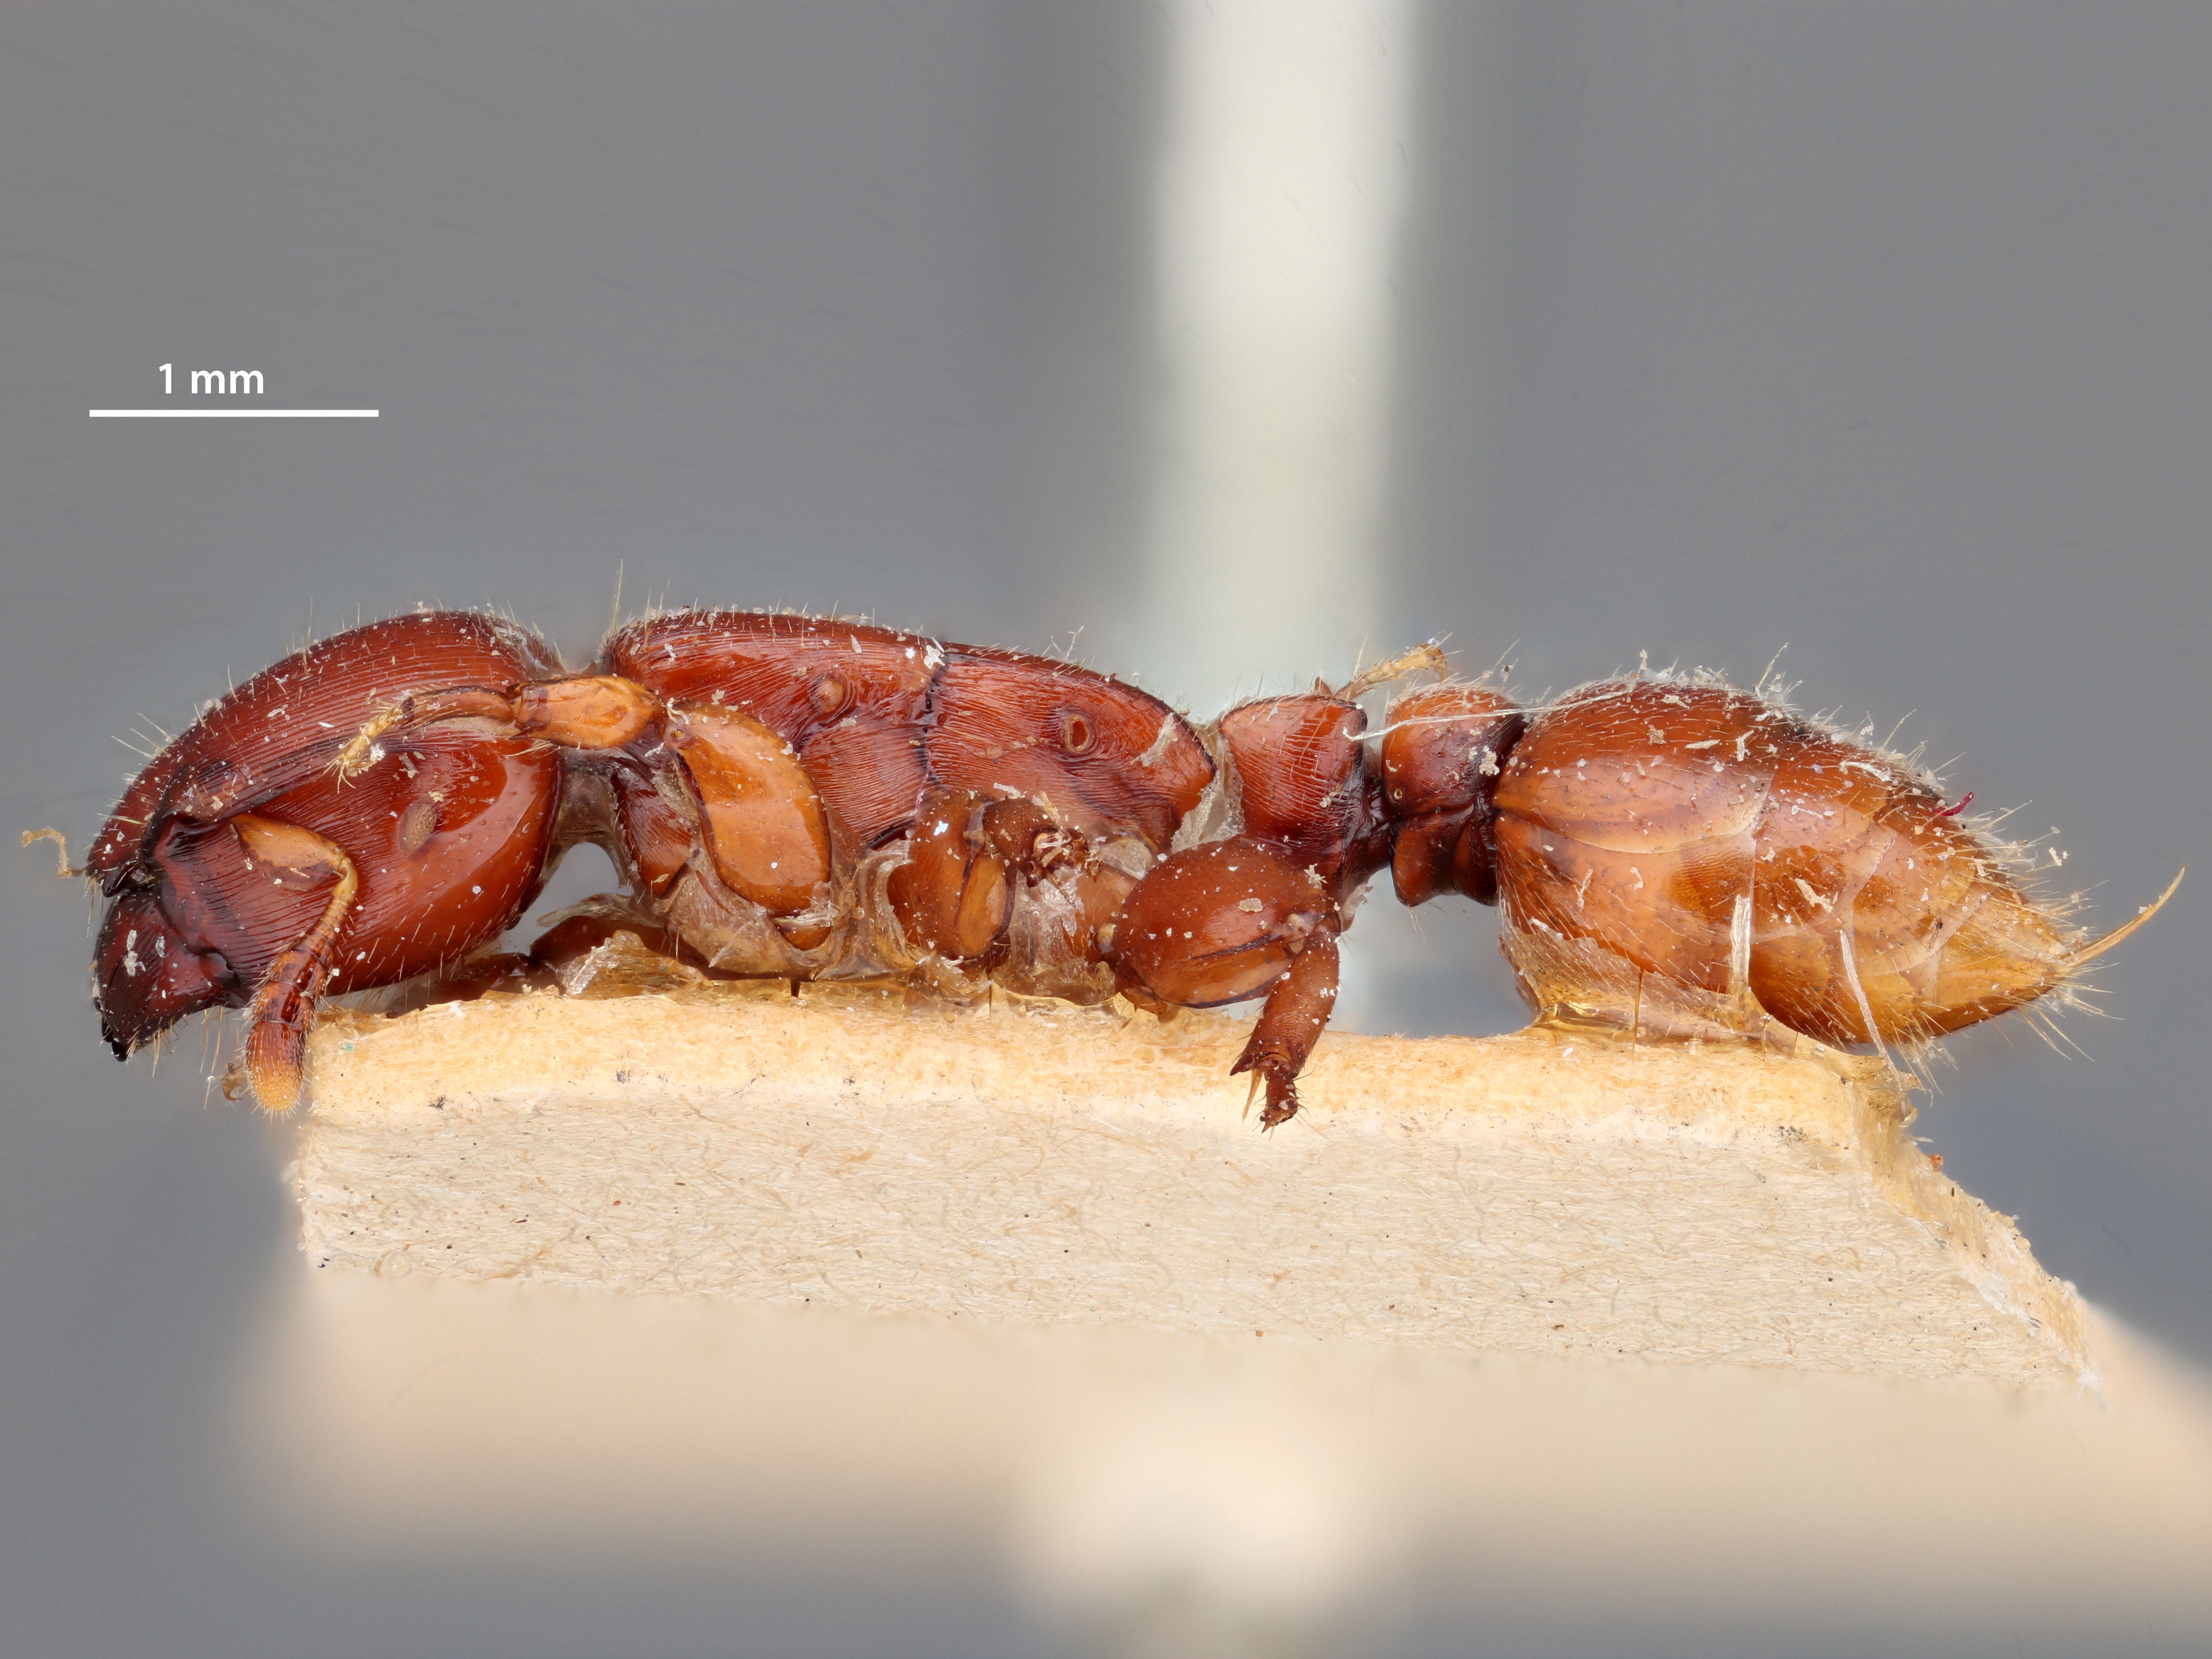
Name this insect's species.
Metapone greeni
